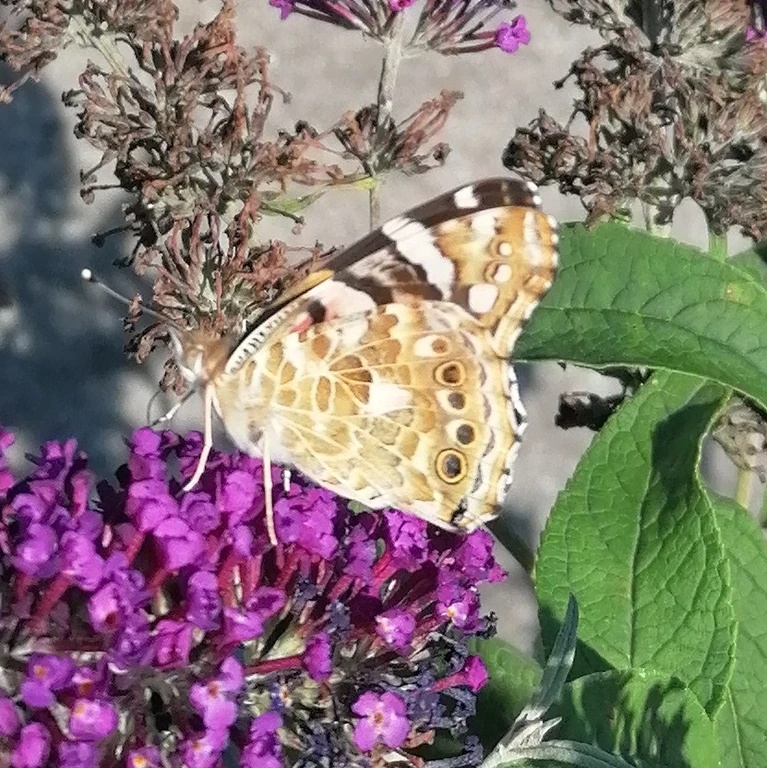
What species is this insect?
Vanessa cardui
